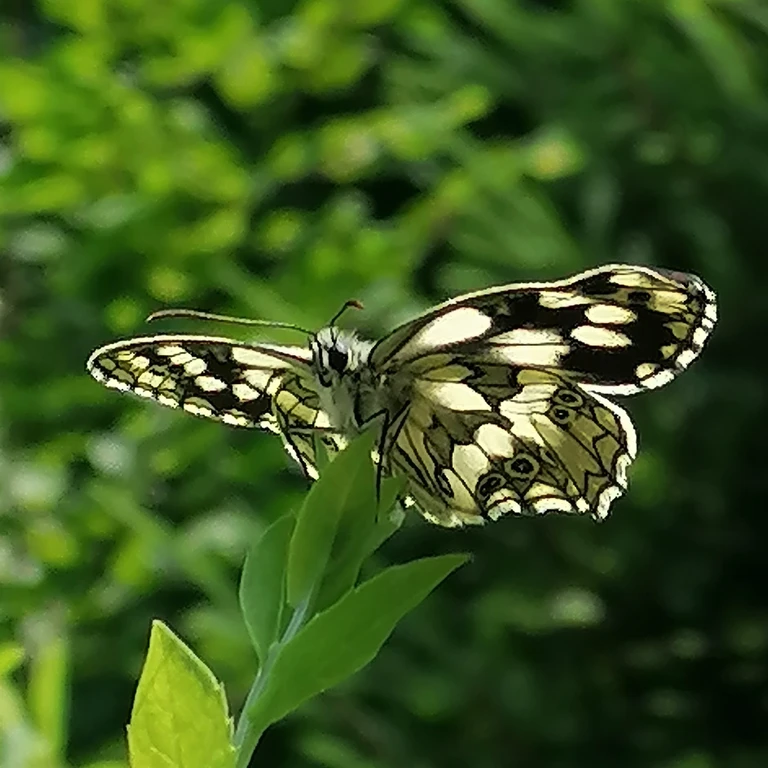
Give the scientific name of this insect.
Melanargia galathea
